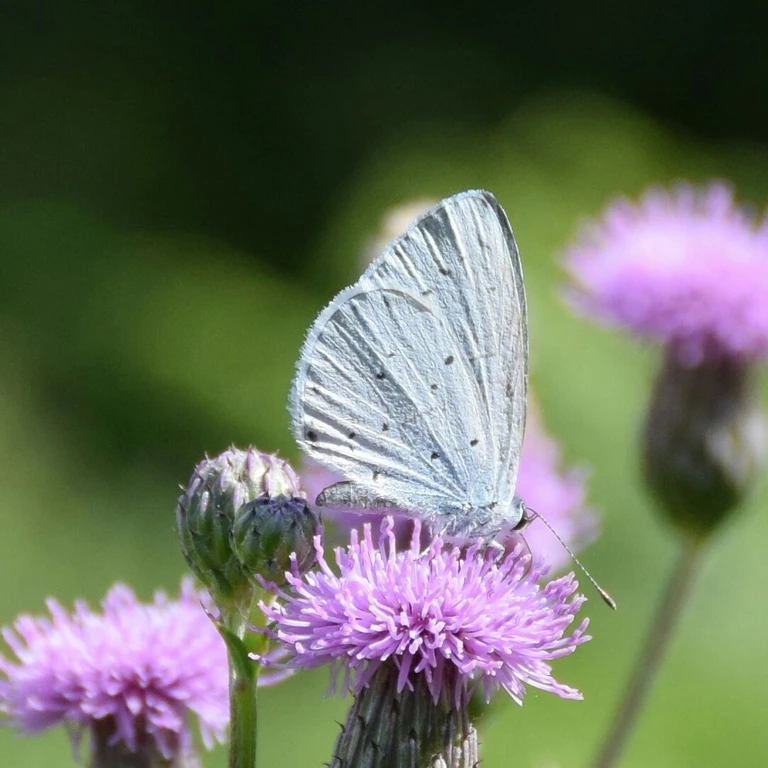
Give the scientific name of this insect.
Celastrina argiolus
